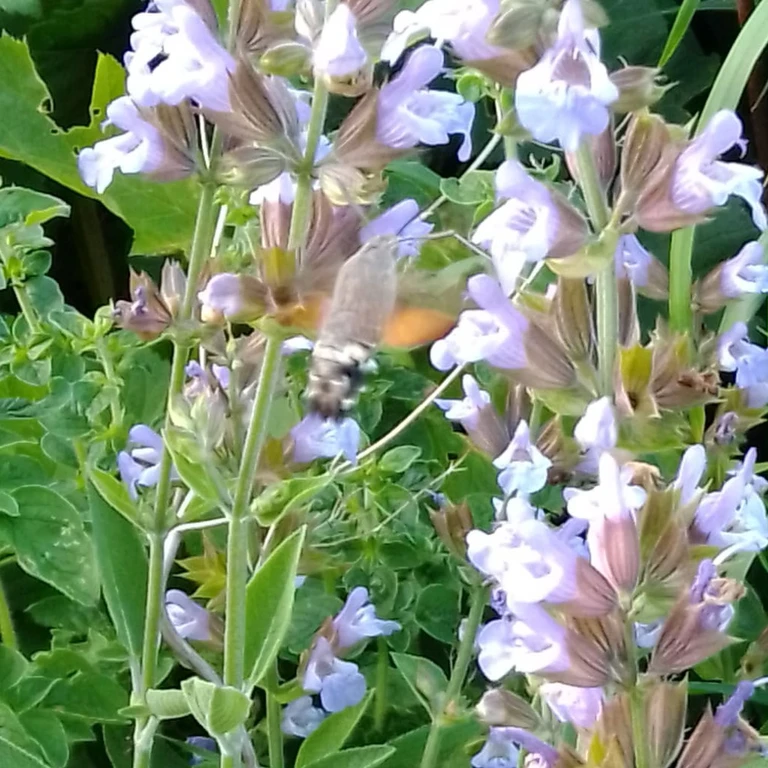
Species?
Macroglossum stellatarum
